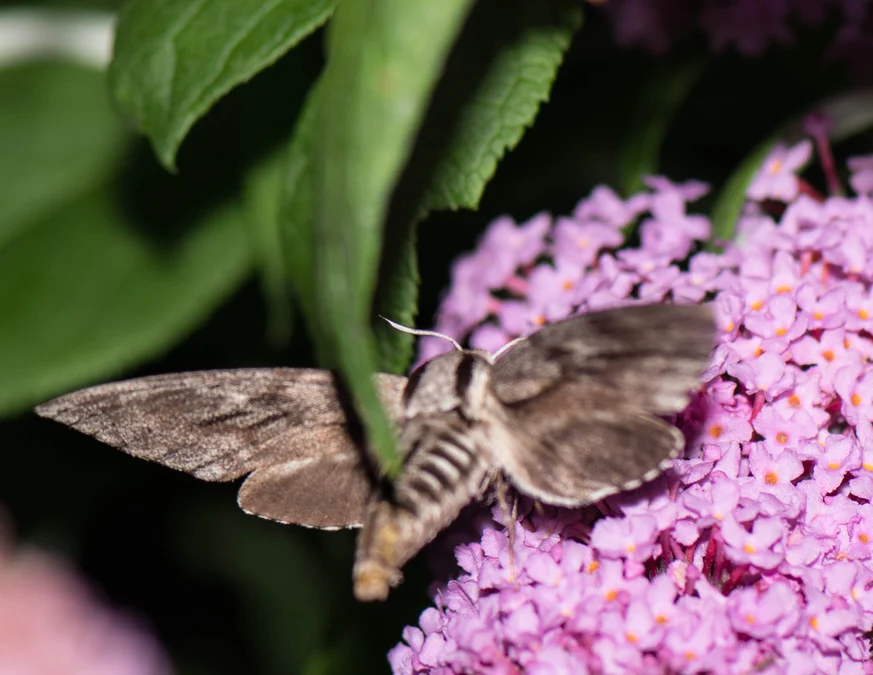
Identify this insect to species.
Sphinx pinastri
